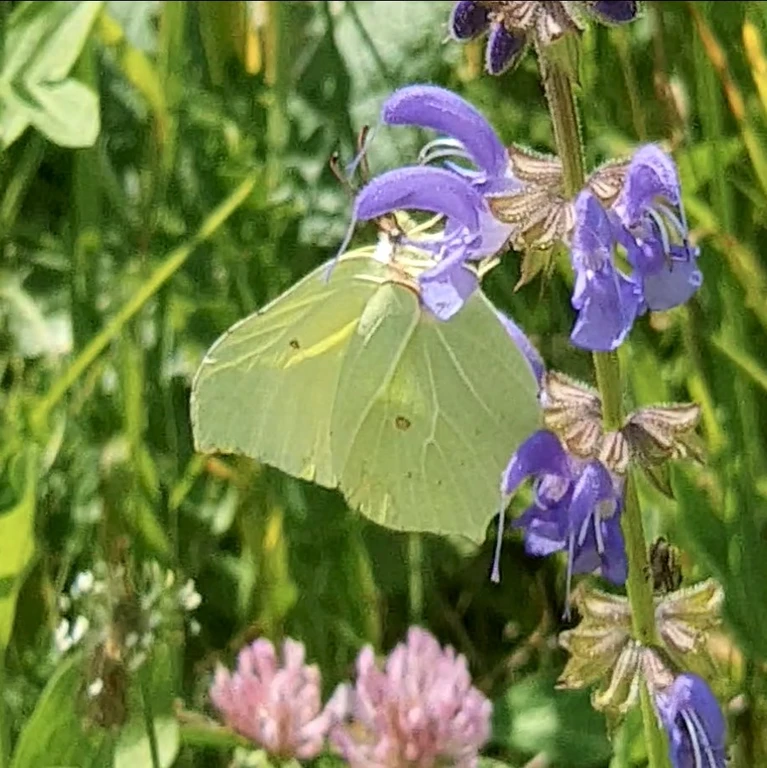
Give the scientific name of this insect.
Gonepteryx rhamni
